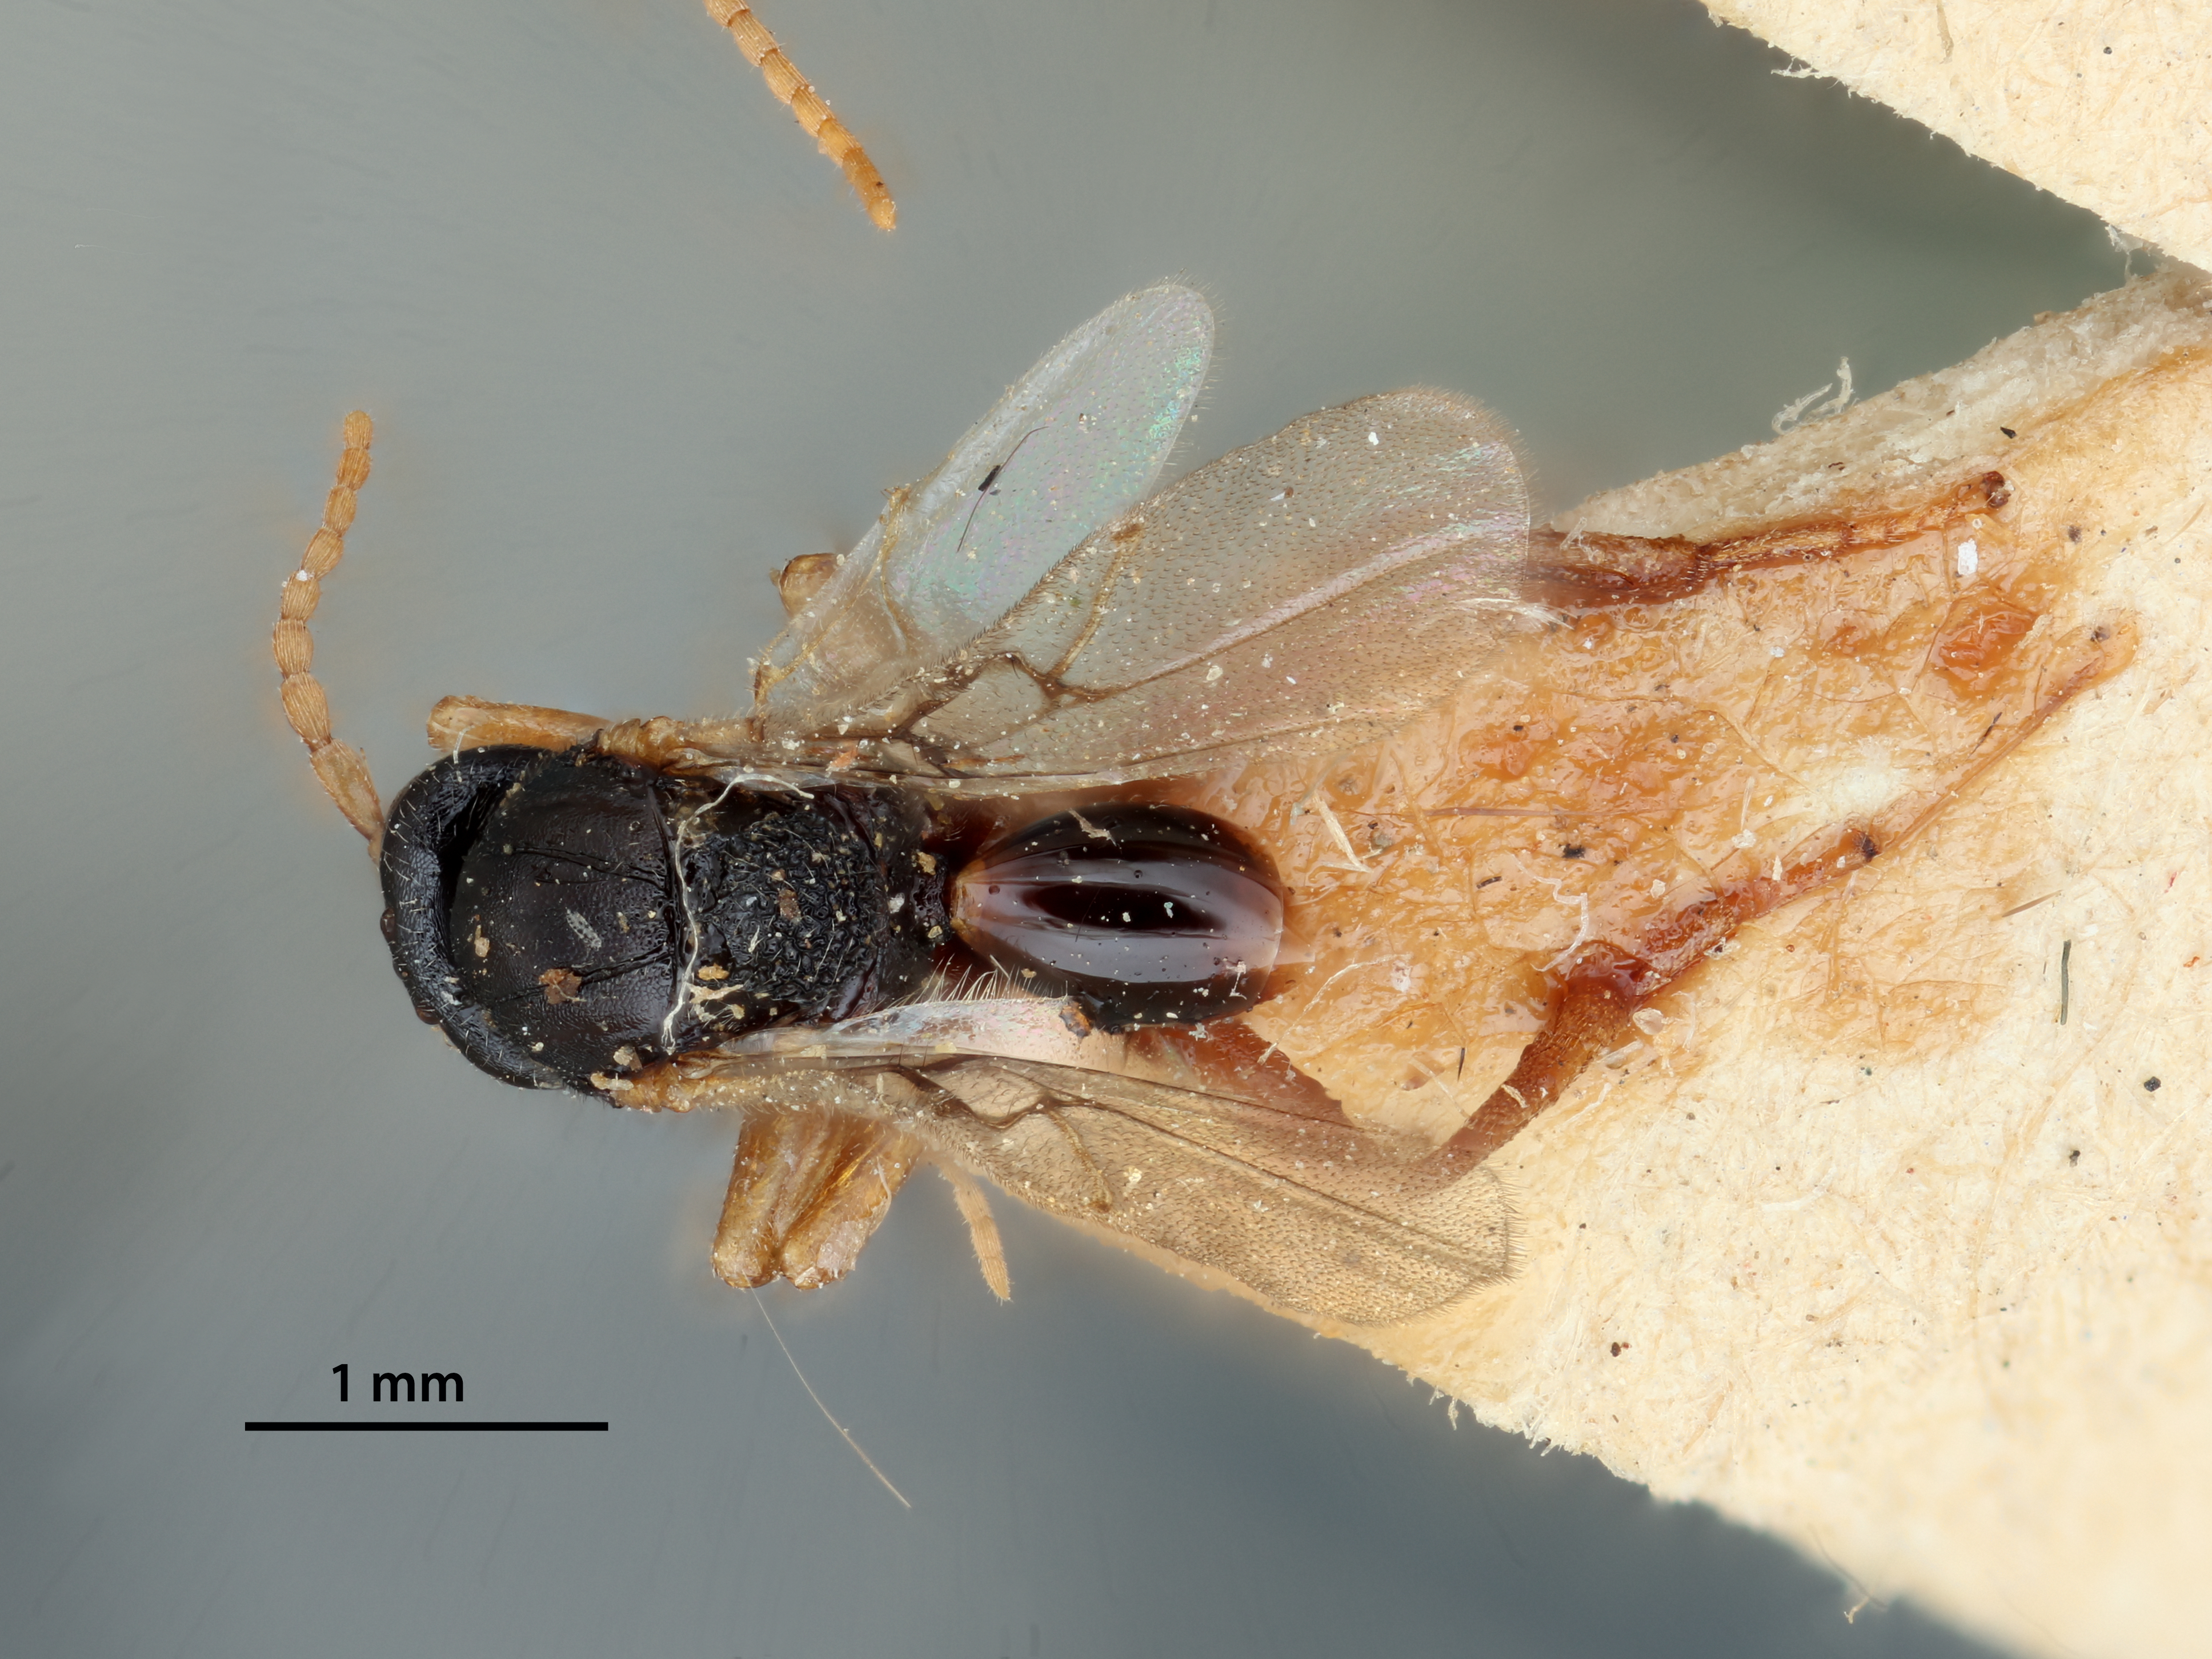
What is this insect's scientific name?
Andricus murtfeldtae
